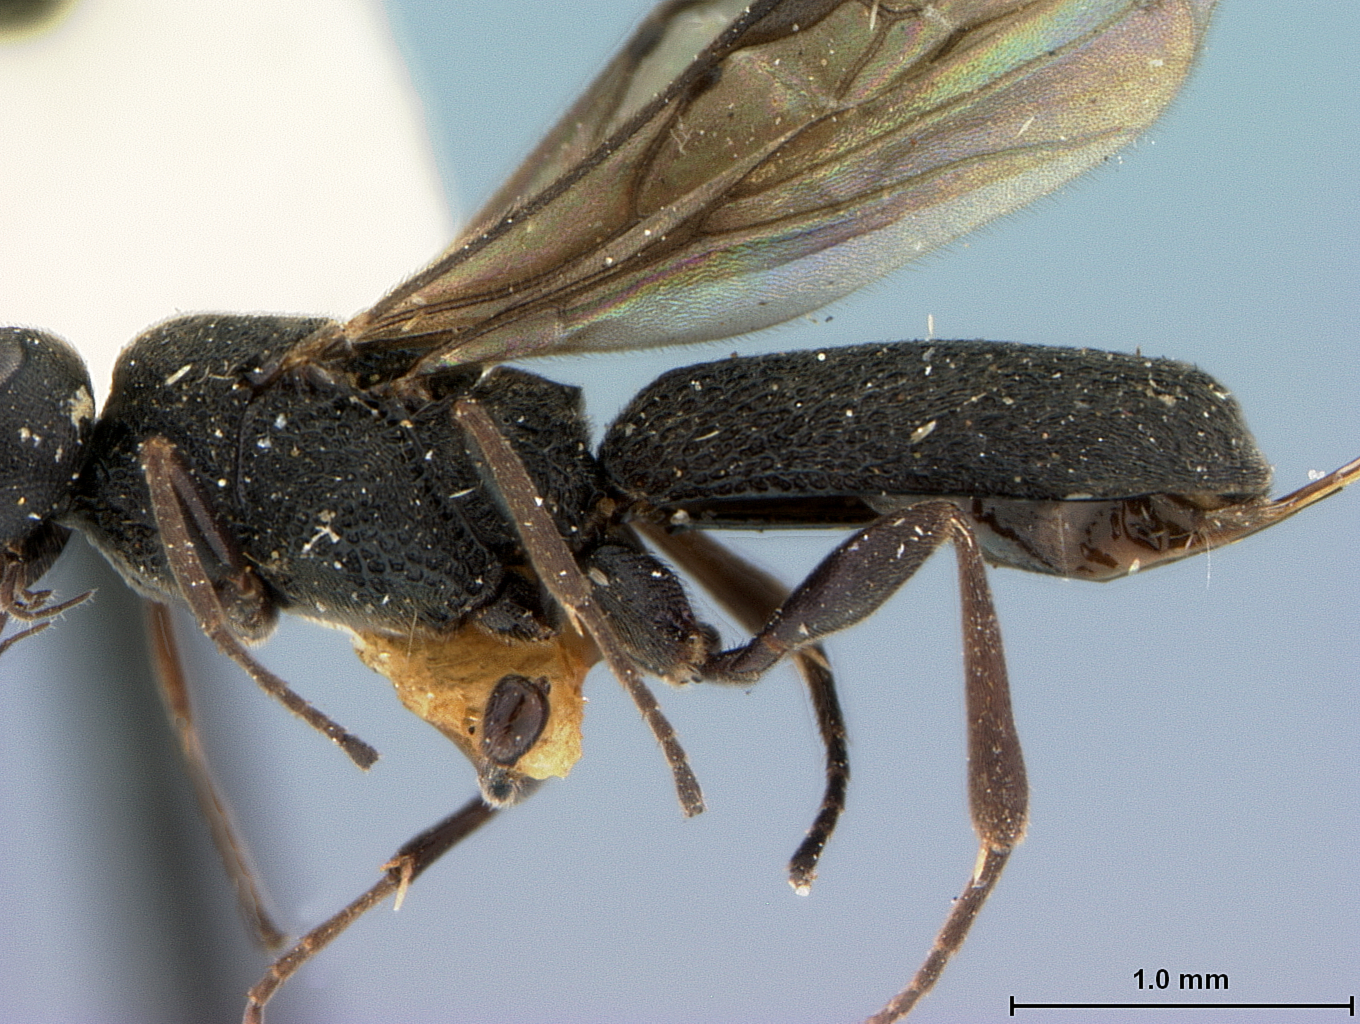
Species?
Chelonus bucculentus
